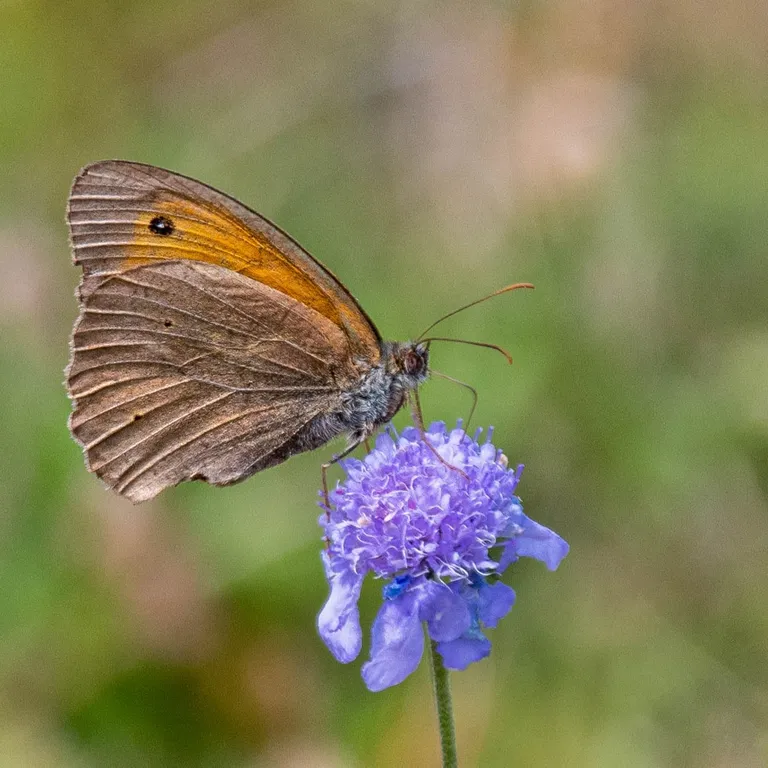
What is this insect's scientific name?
Maniola jurtina
